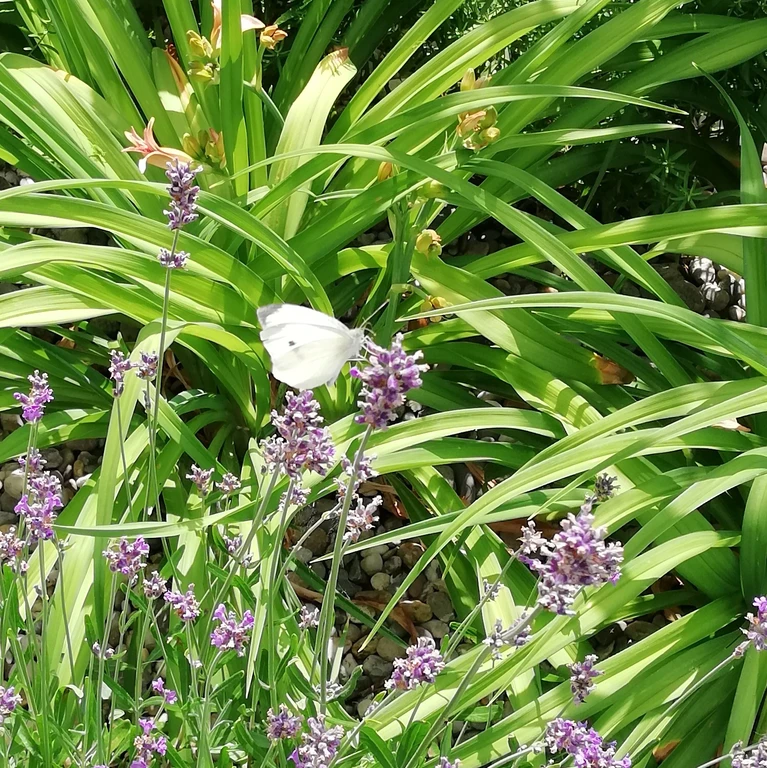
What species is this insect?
Pieris rapae
